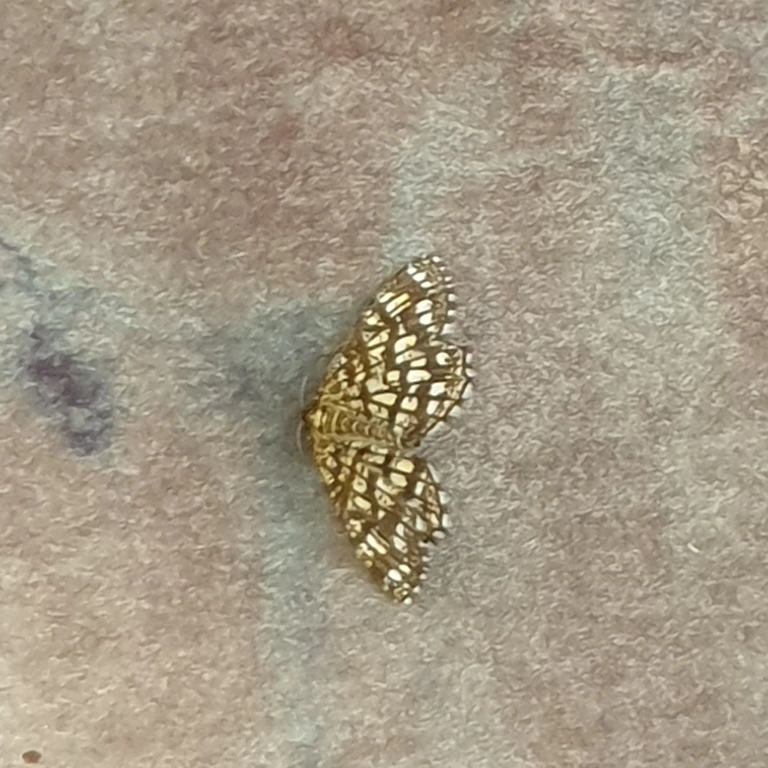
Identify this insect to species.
Chiasmia clathrata
